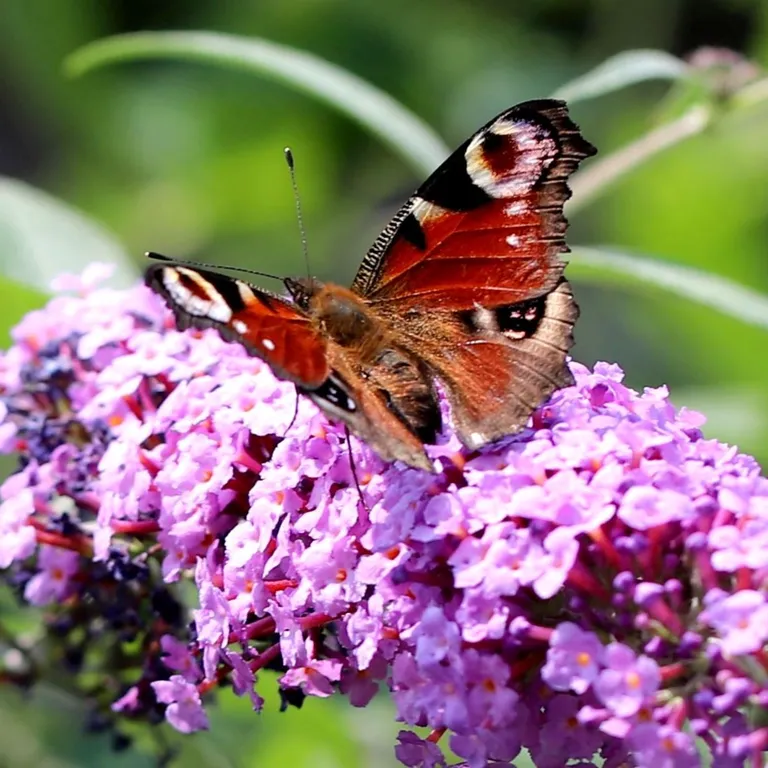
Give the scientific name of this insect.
Aglais io
